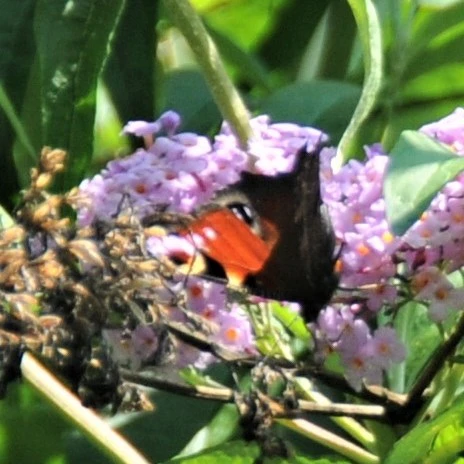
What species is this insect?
Aglais io
